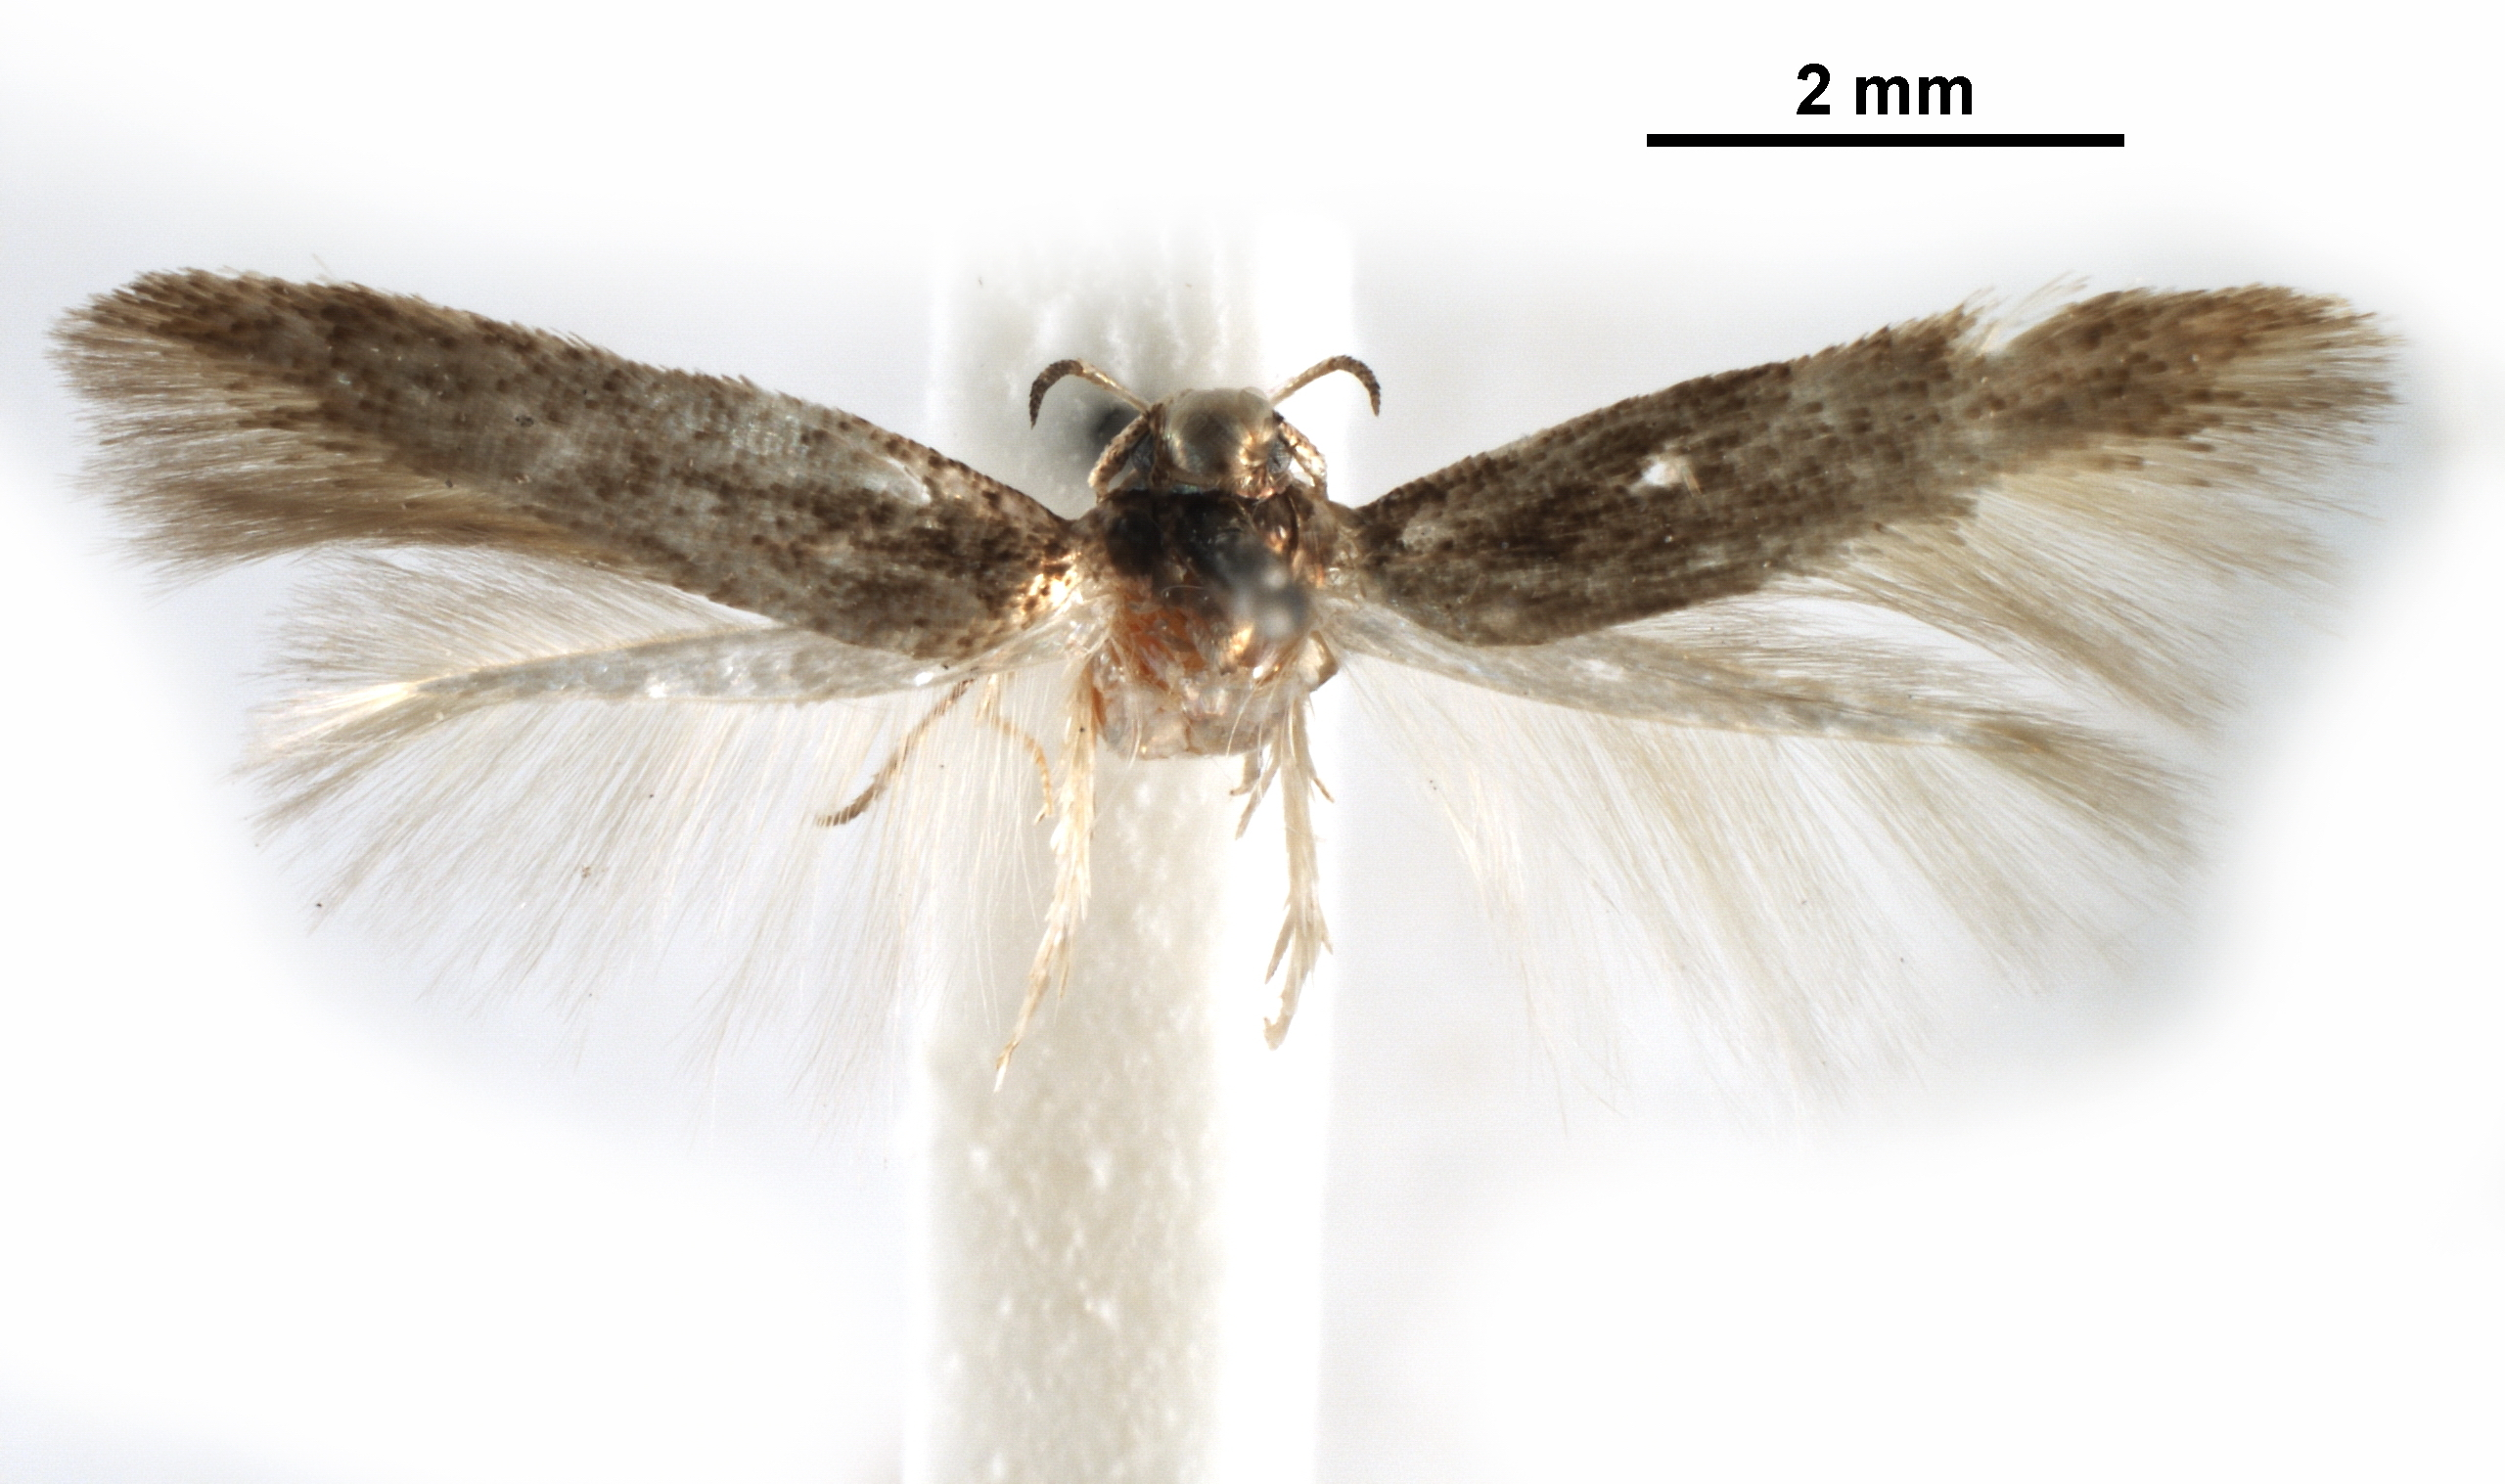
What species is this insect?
Periploca facula
